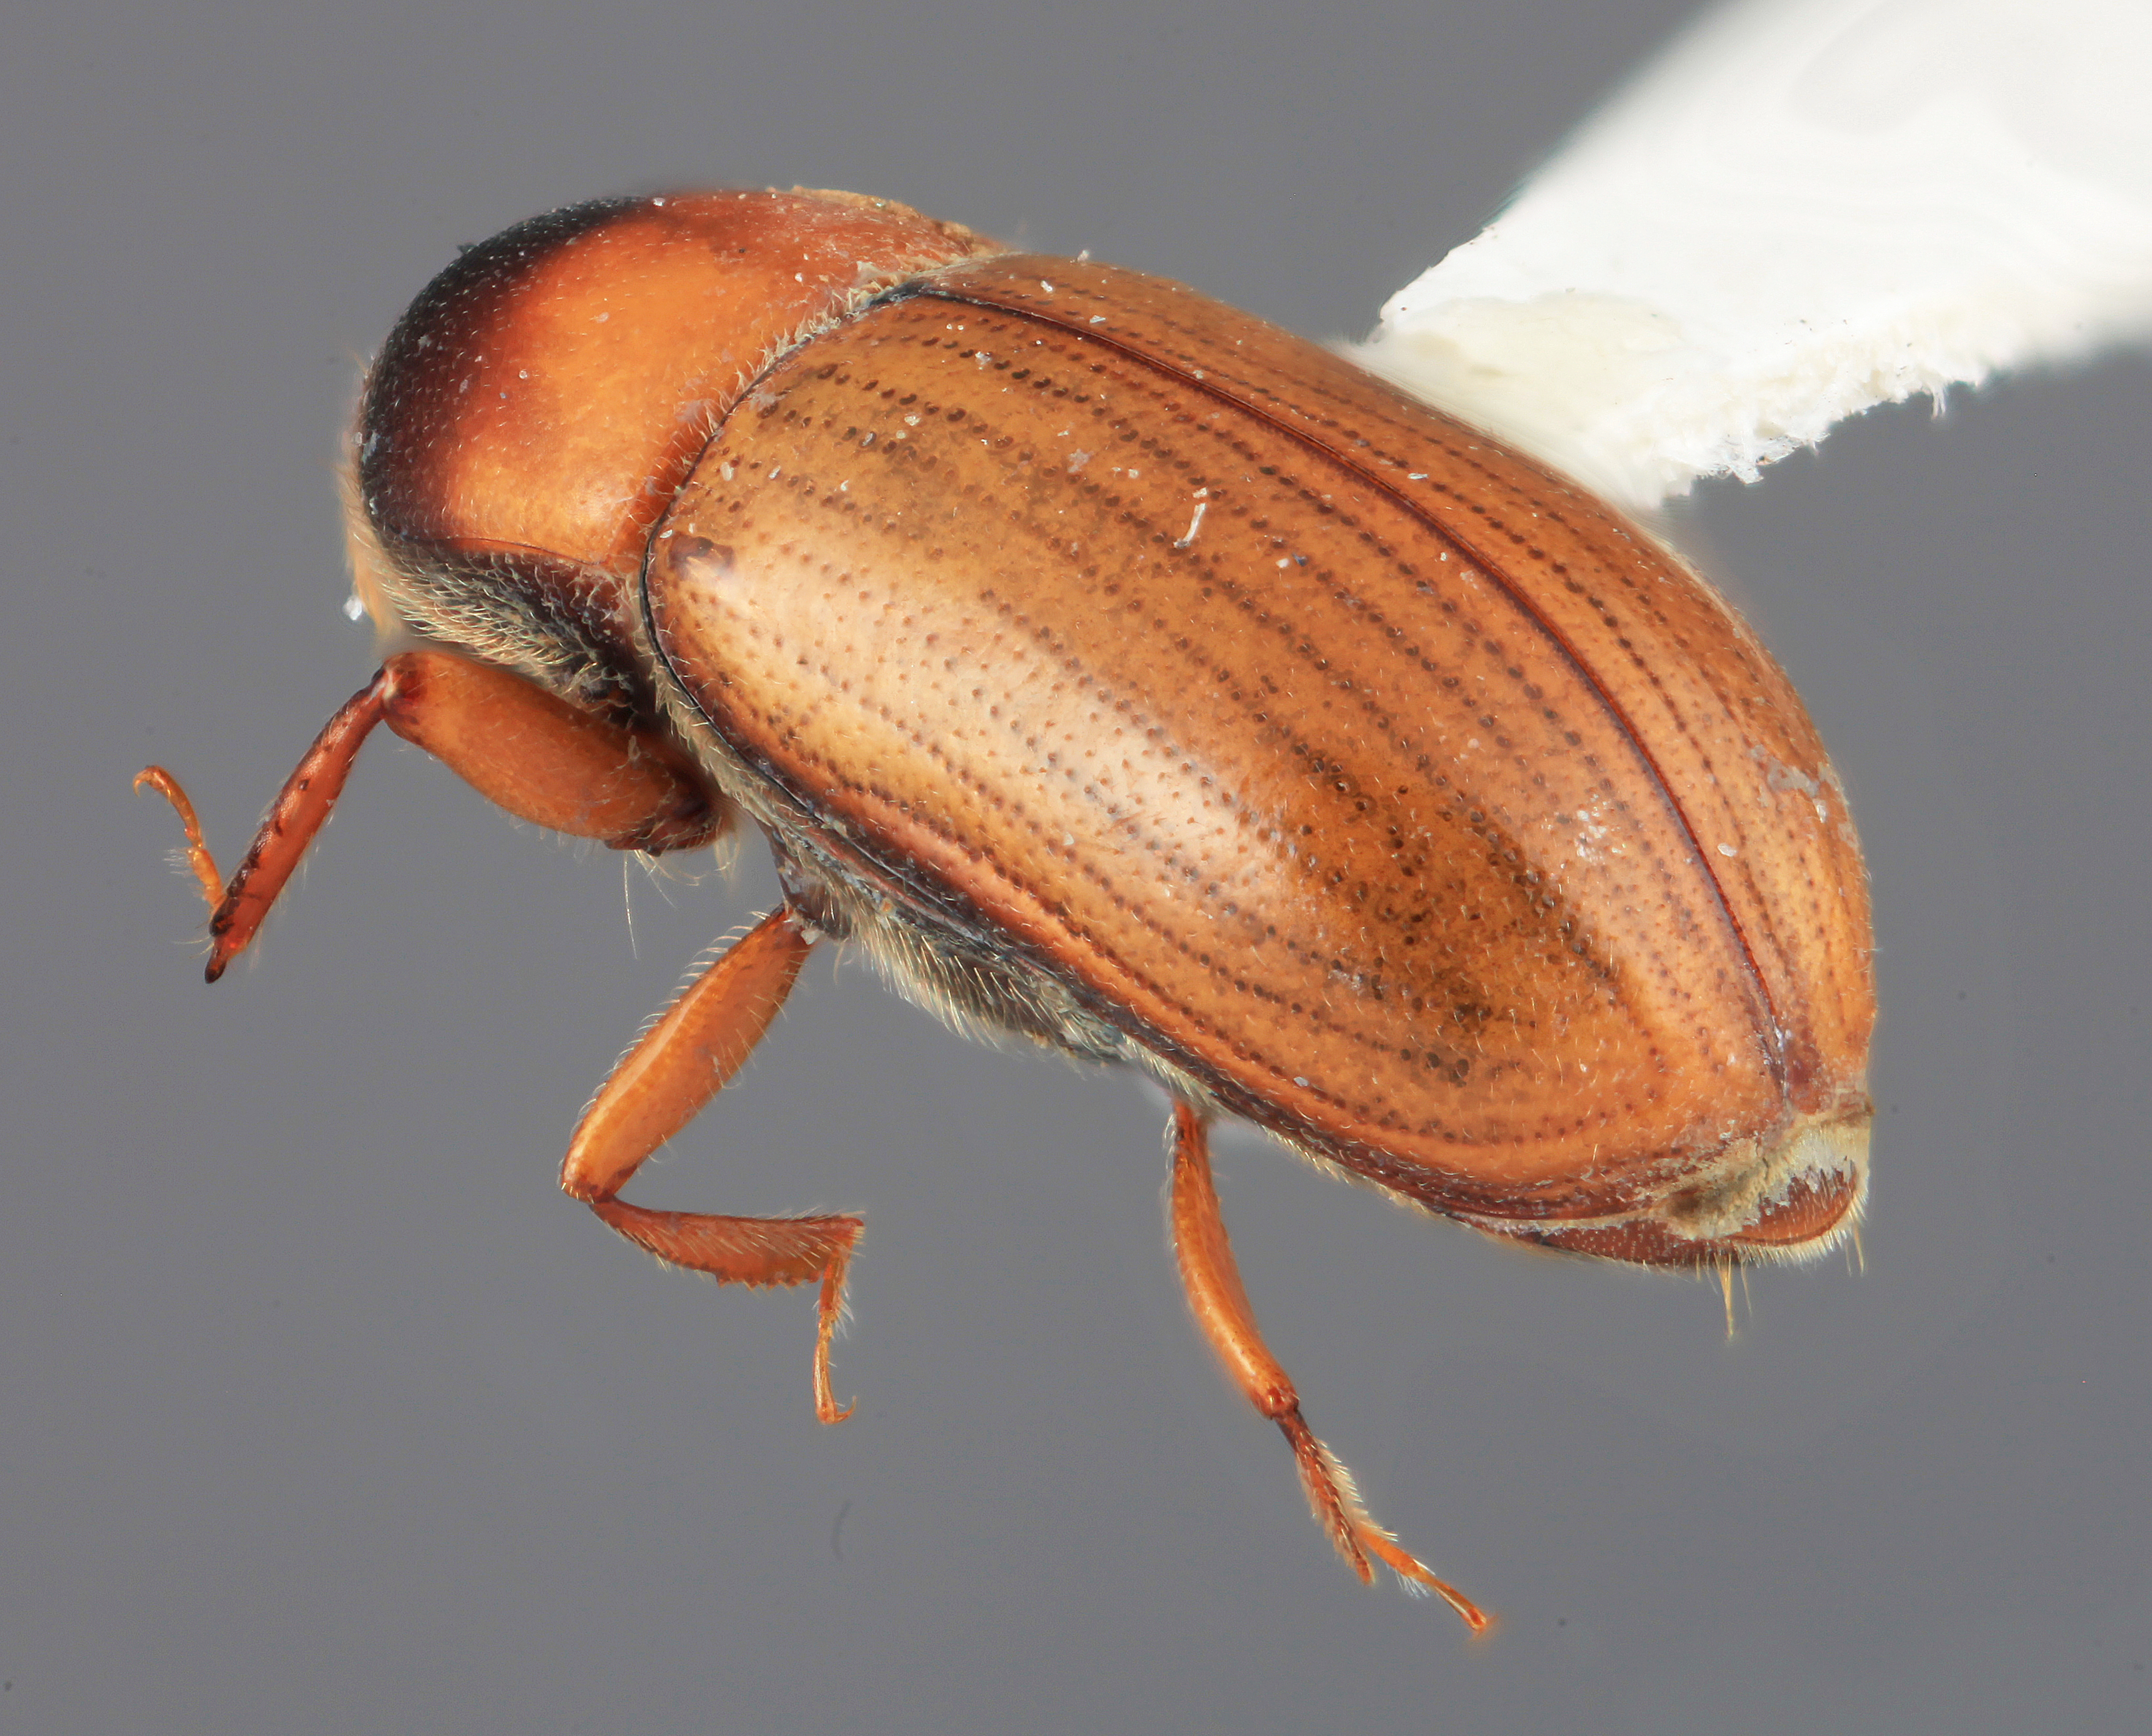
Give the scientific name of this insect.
Scolytodes immanis
